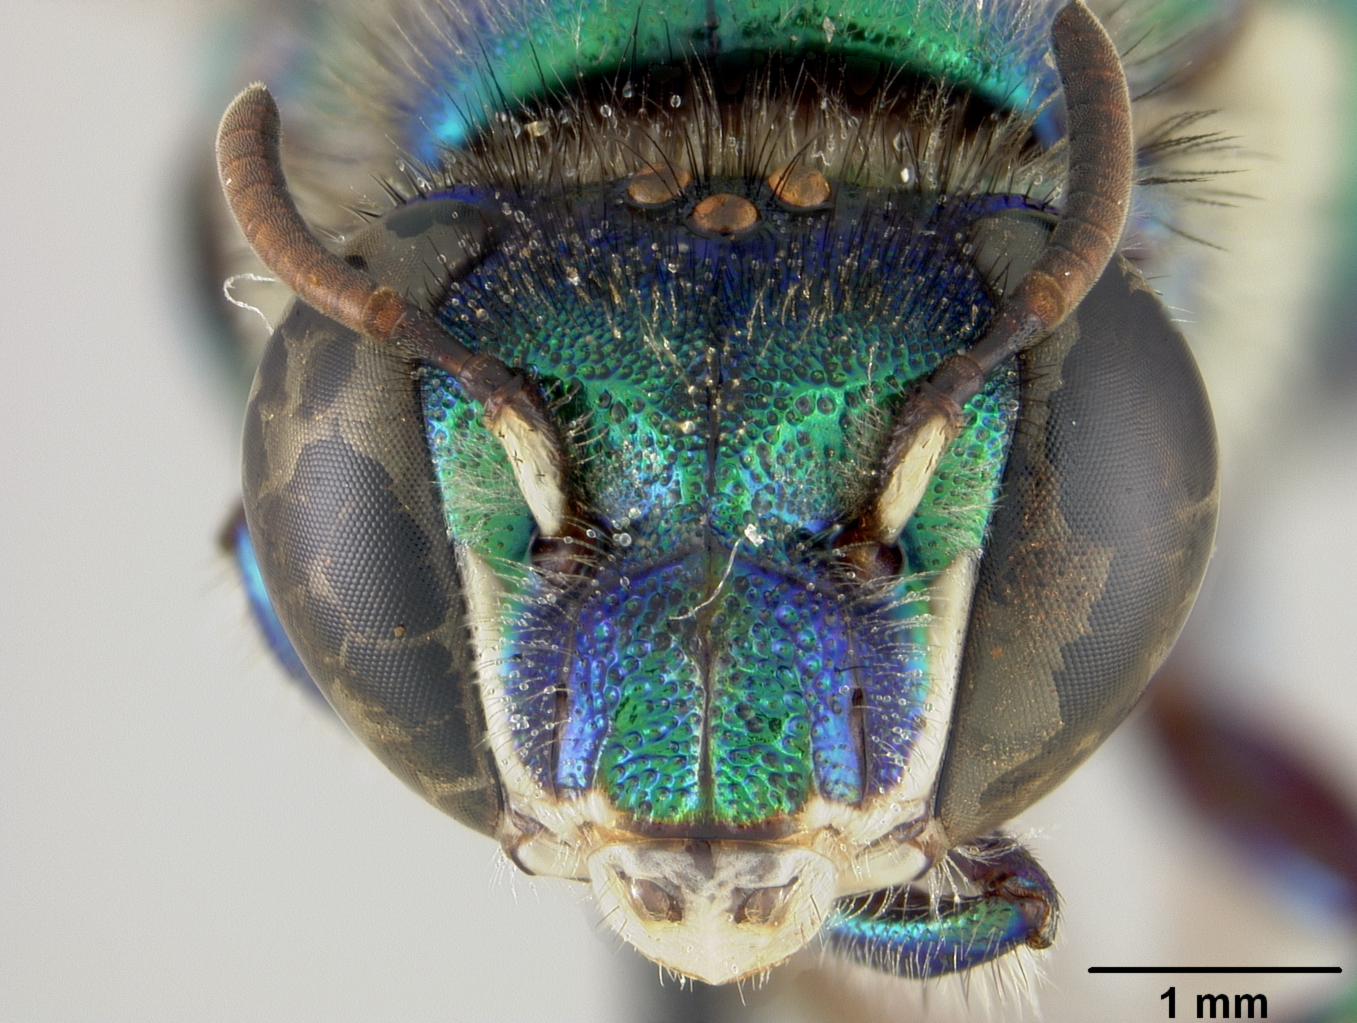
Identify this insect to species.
Euglossa stilbonota
